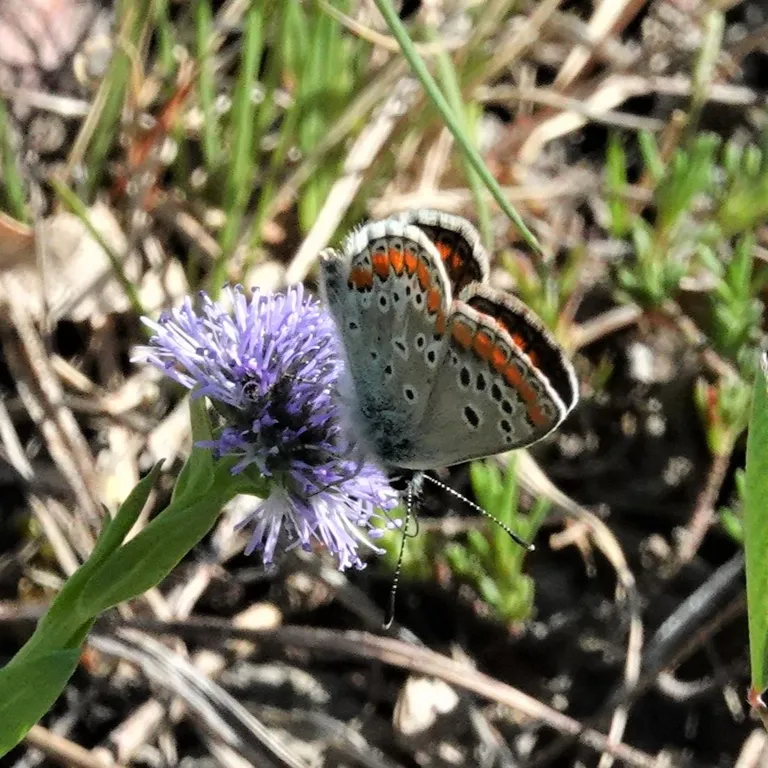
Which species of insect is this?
Aricia agestis/artaxerxes
